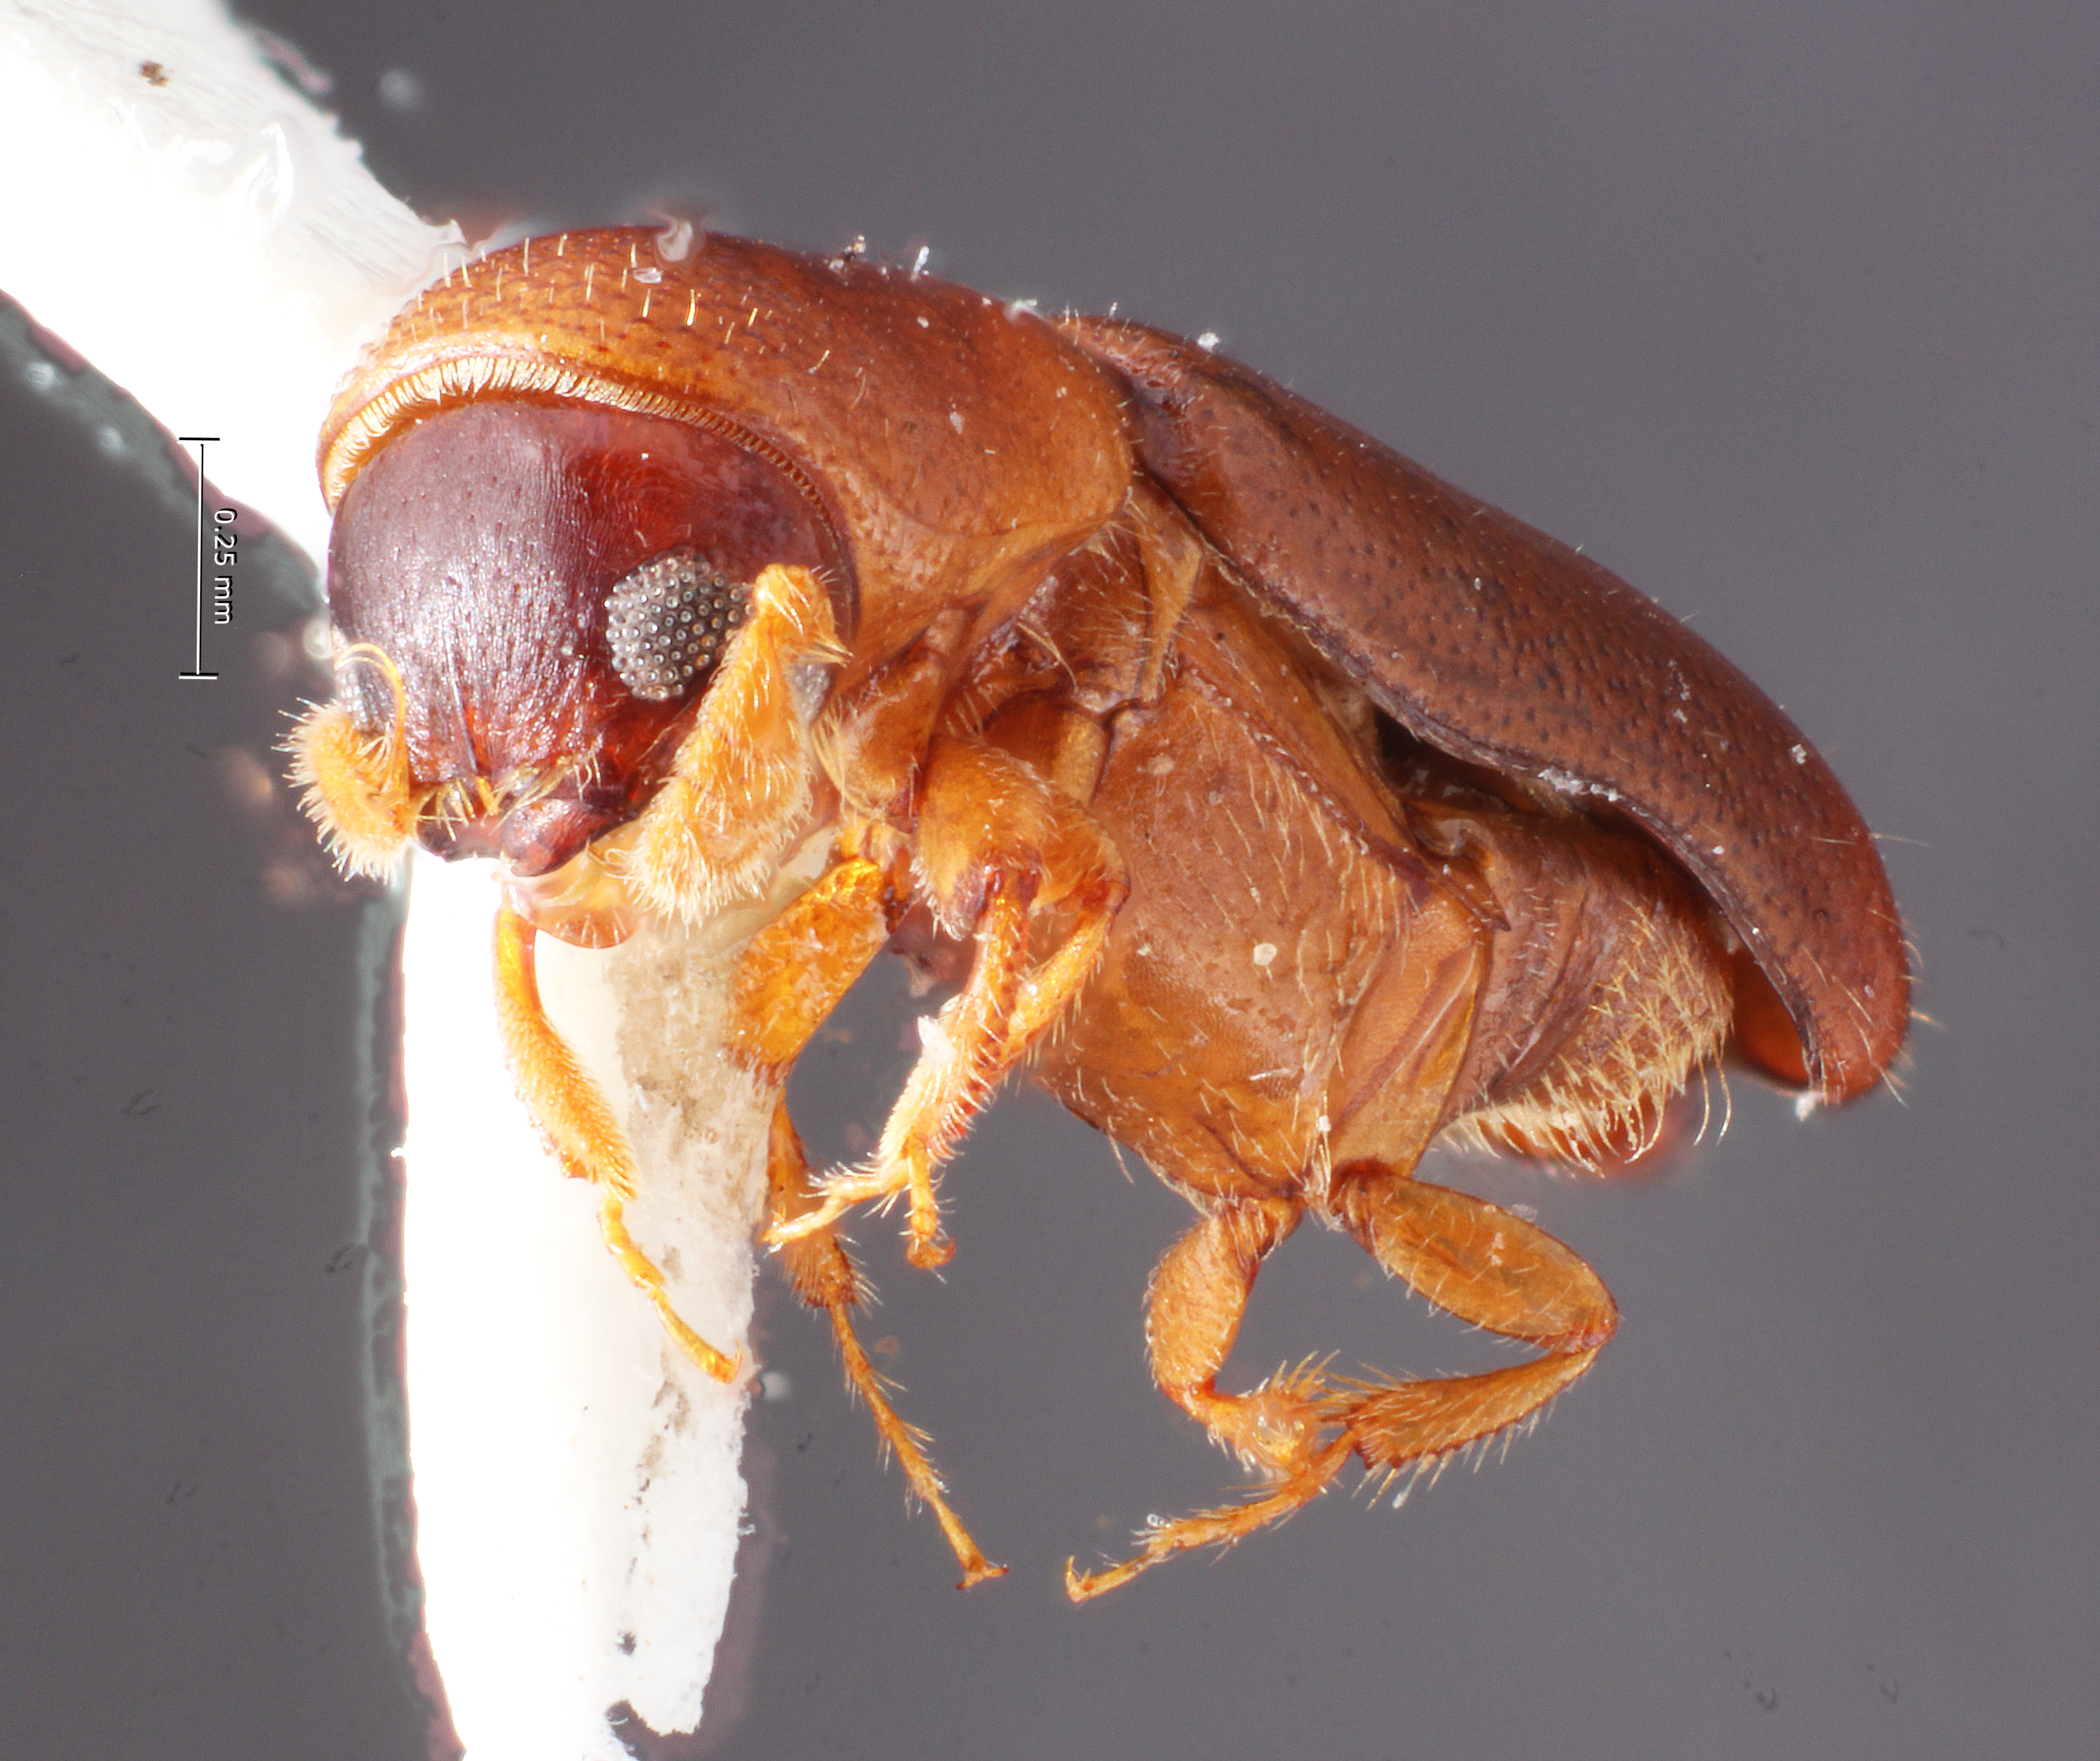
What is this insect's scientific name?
Monarthrum carinifrons
